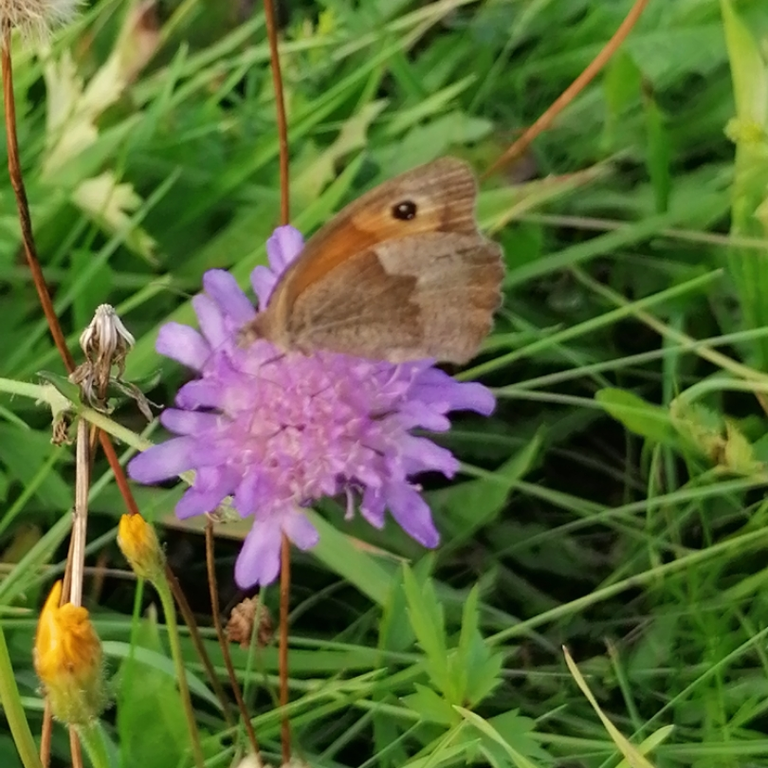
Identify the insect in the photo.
Maniola jurtina
